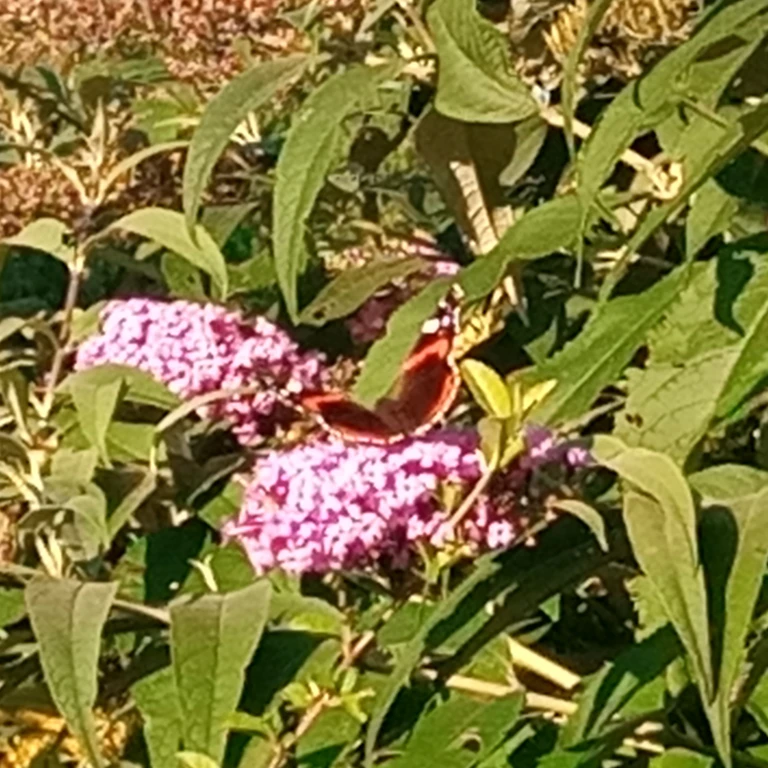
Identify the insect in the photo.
Vanessa atalanta
